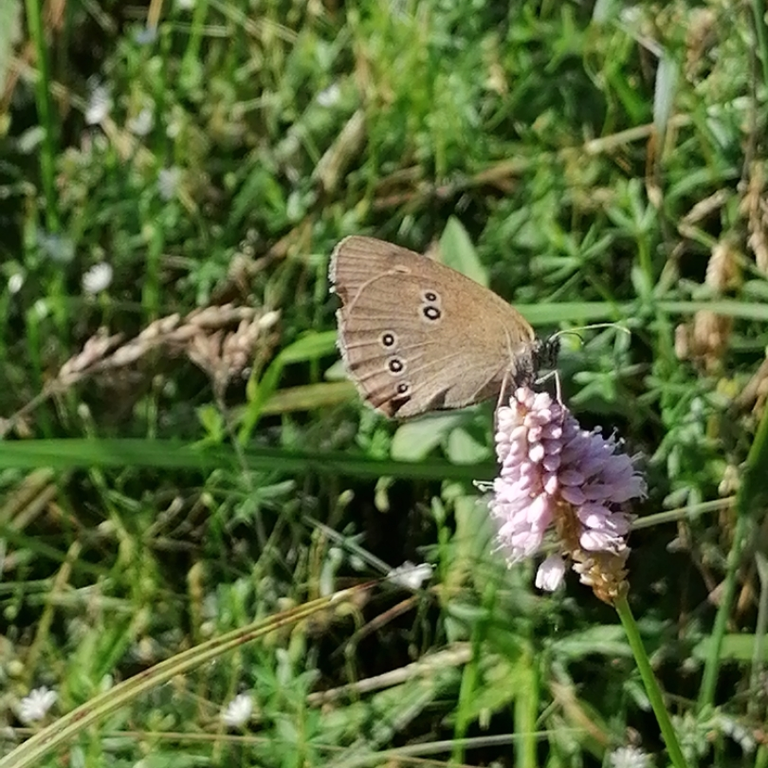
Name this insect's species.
Aphantopus hyperantus
